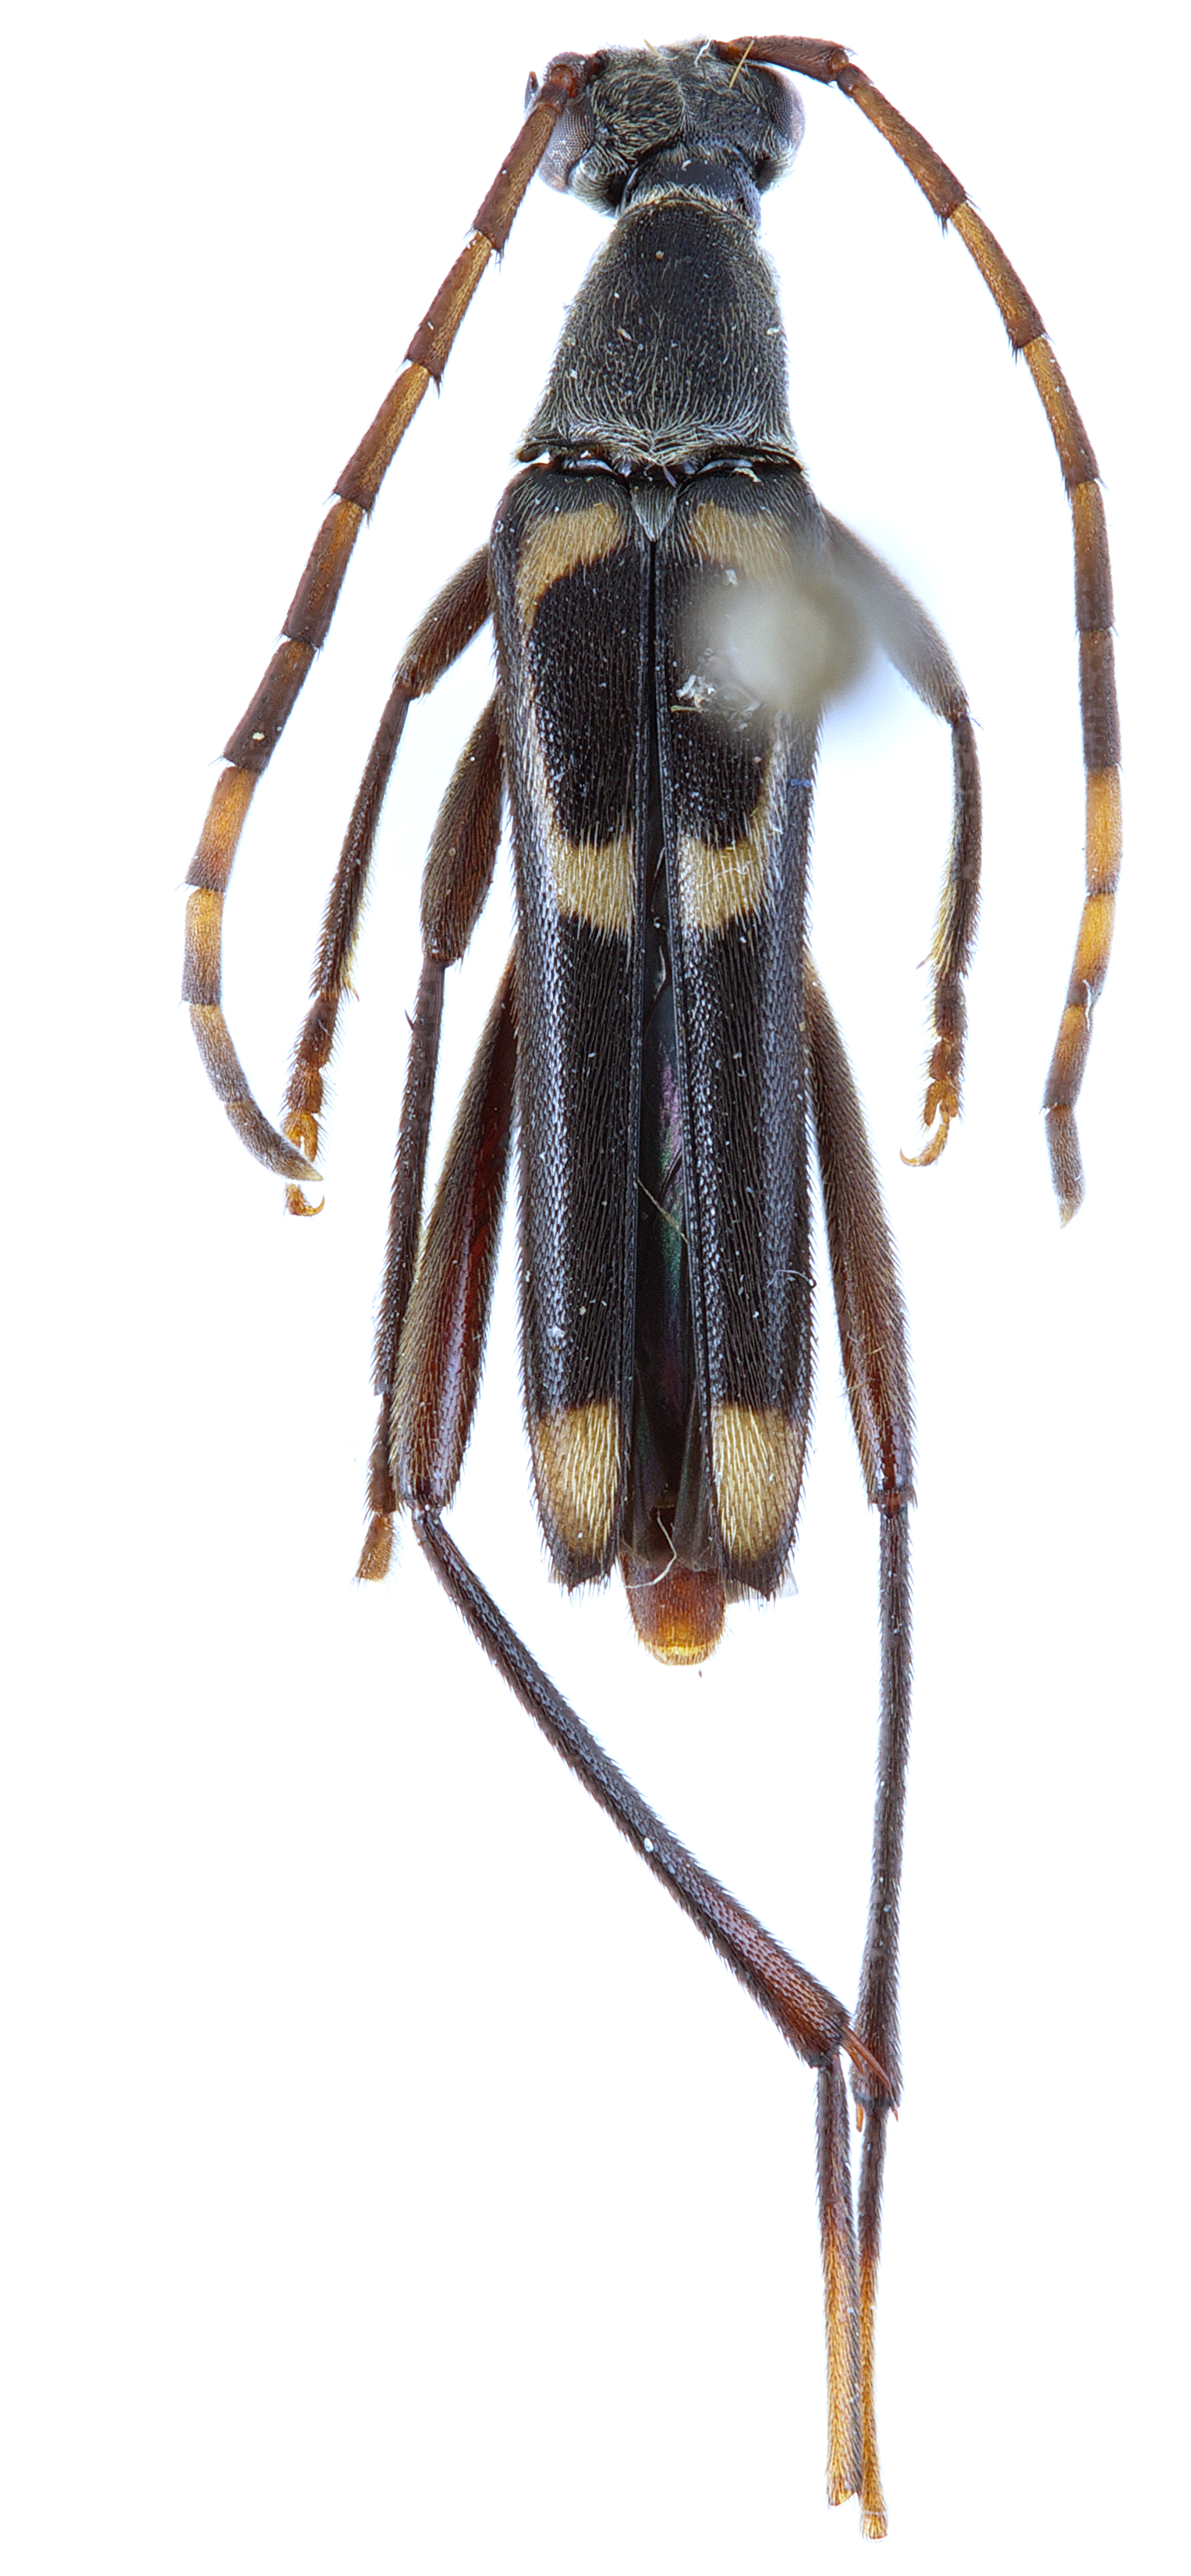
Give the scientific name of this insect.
Stenoleptura producticollis
